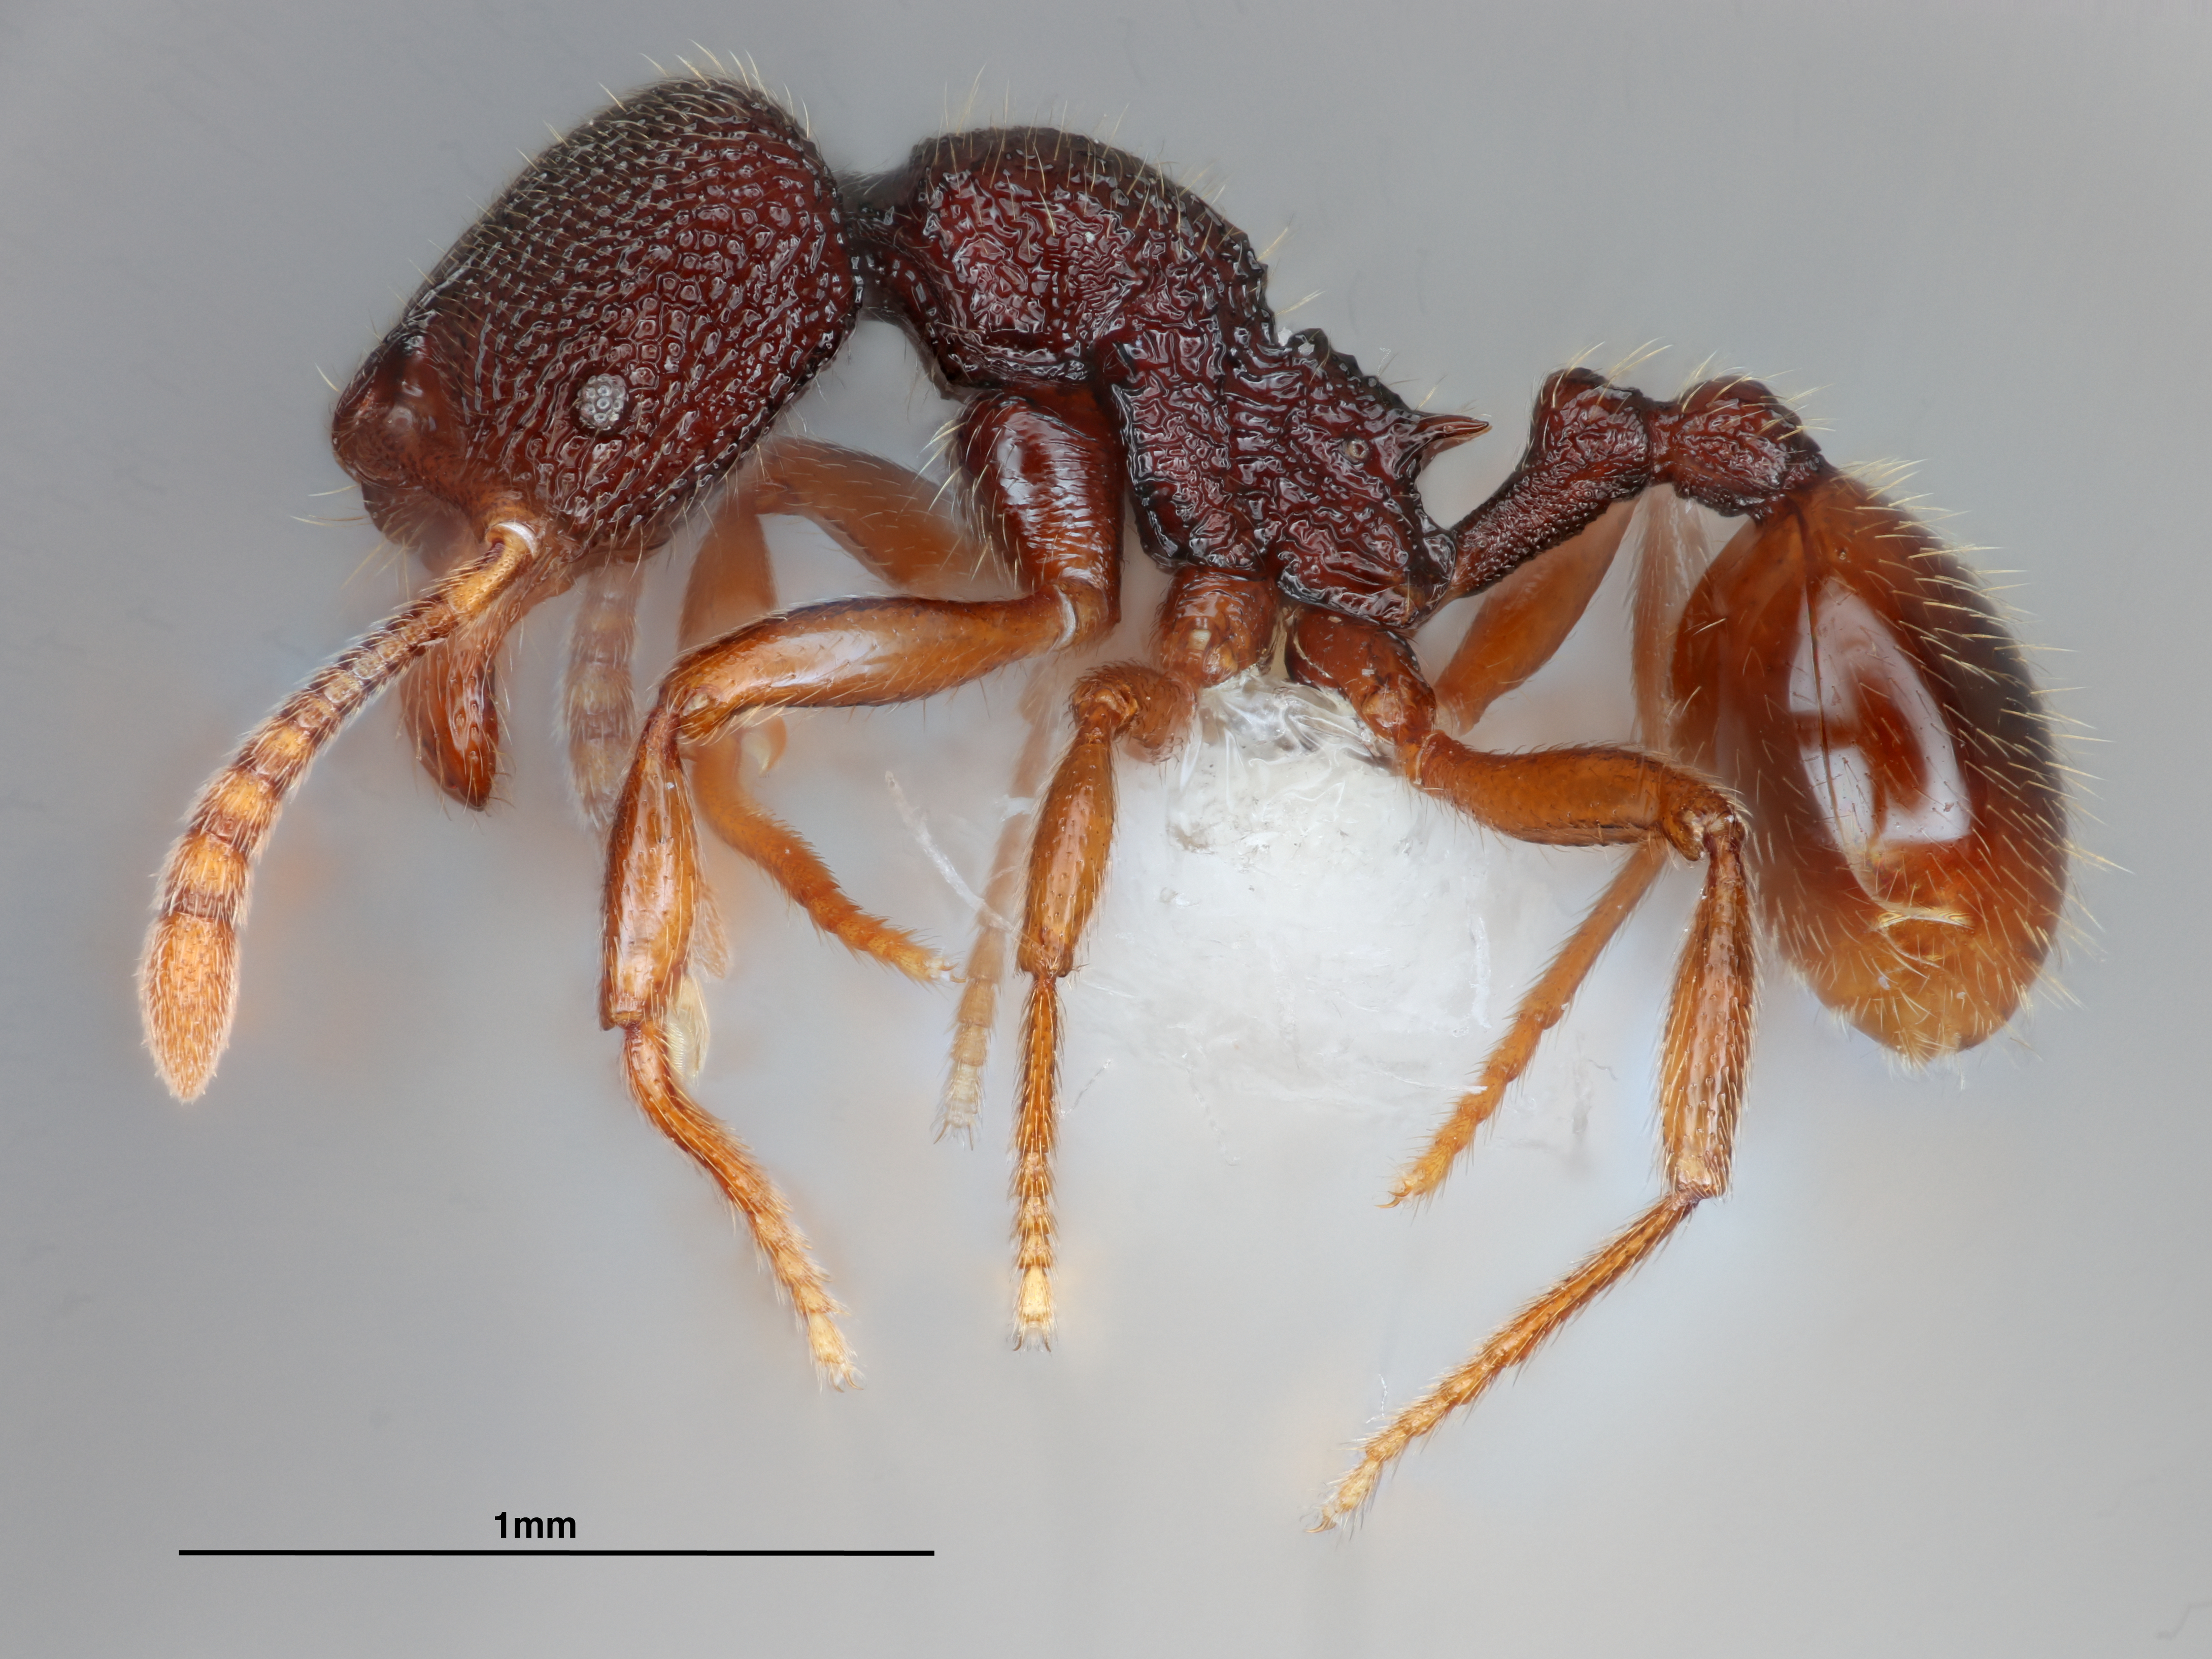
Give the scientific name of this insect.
Stenamma cusuco
